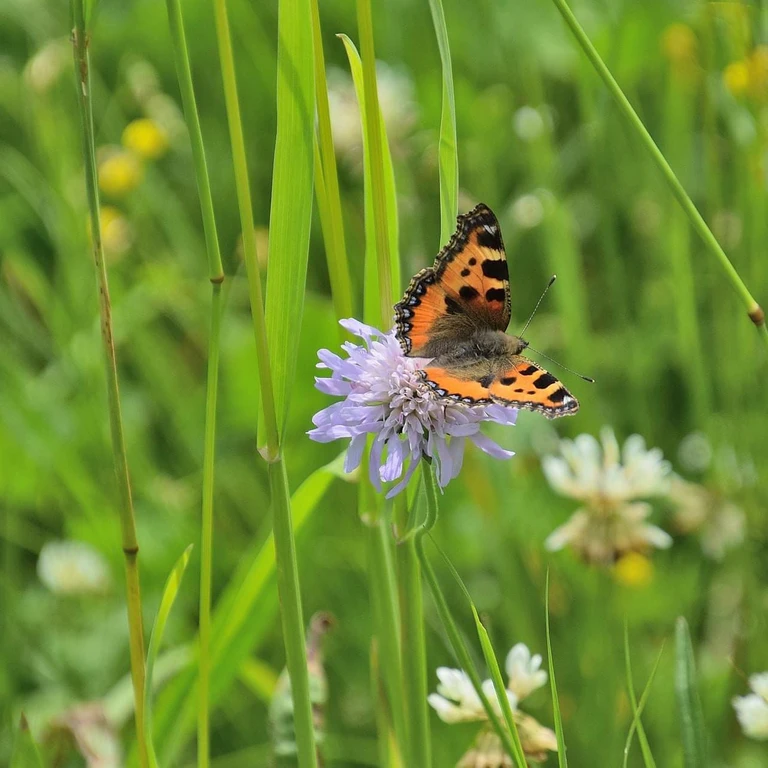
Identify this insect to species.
Aglais urticae
